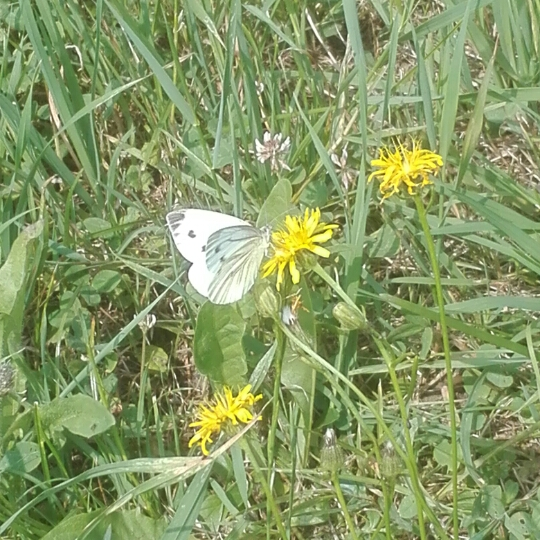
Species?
Pieris napi
